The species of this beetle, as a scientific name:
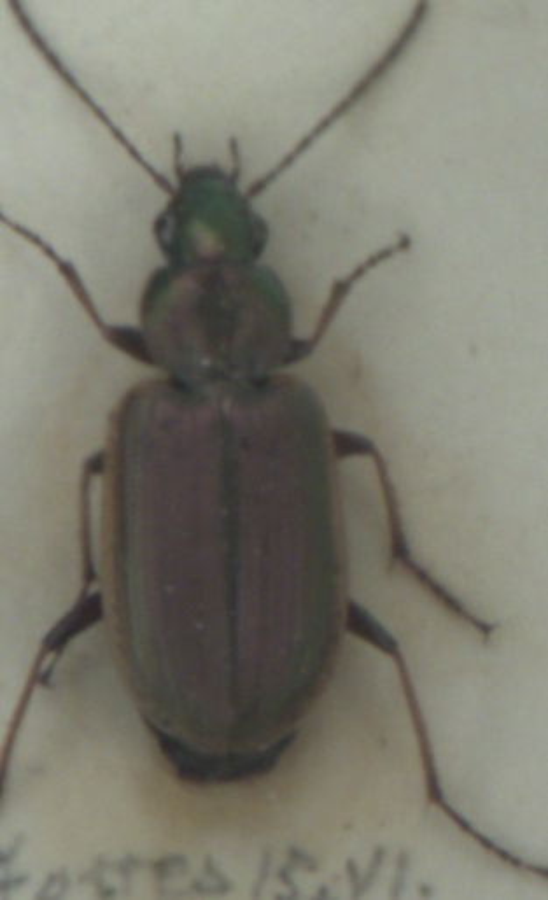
Agonum marginatum
